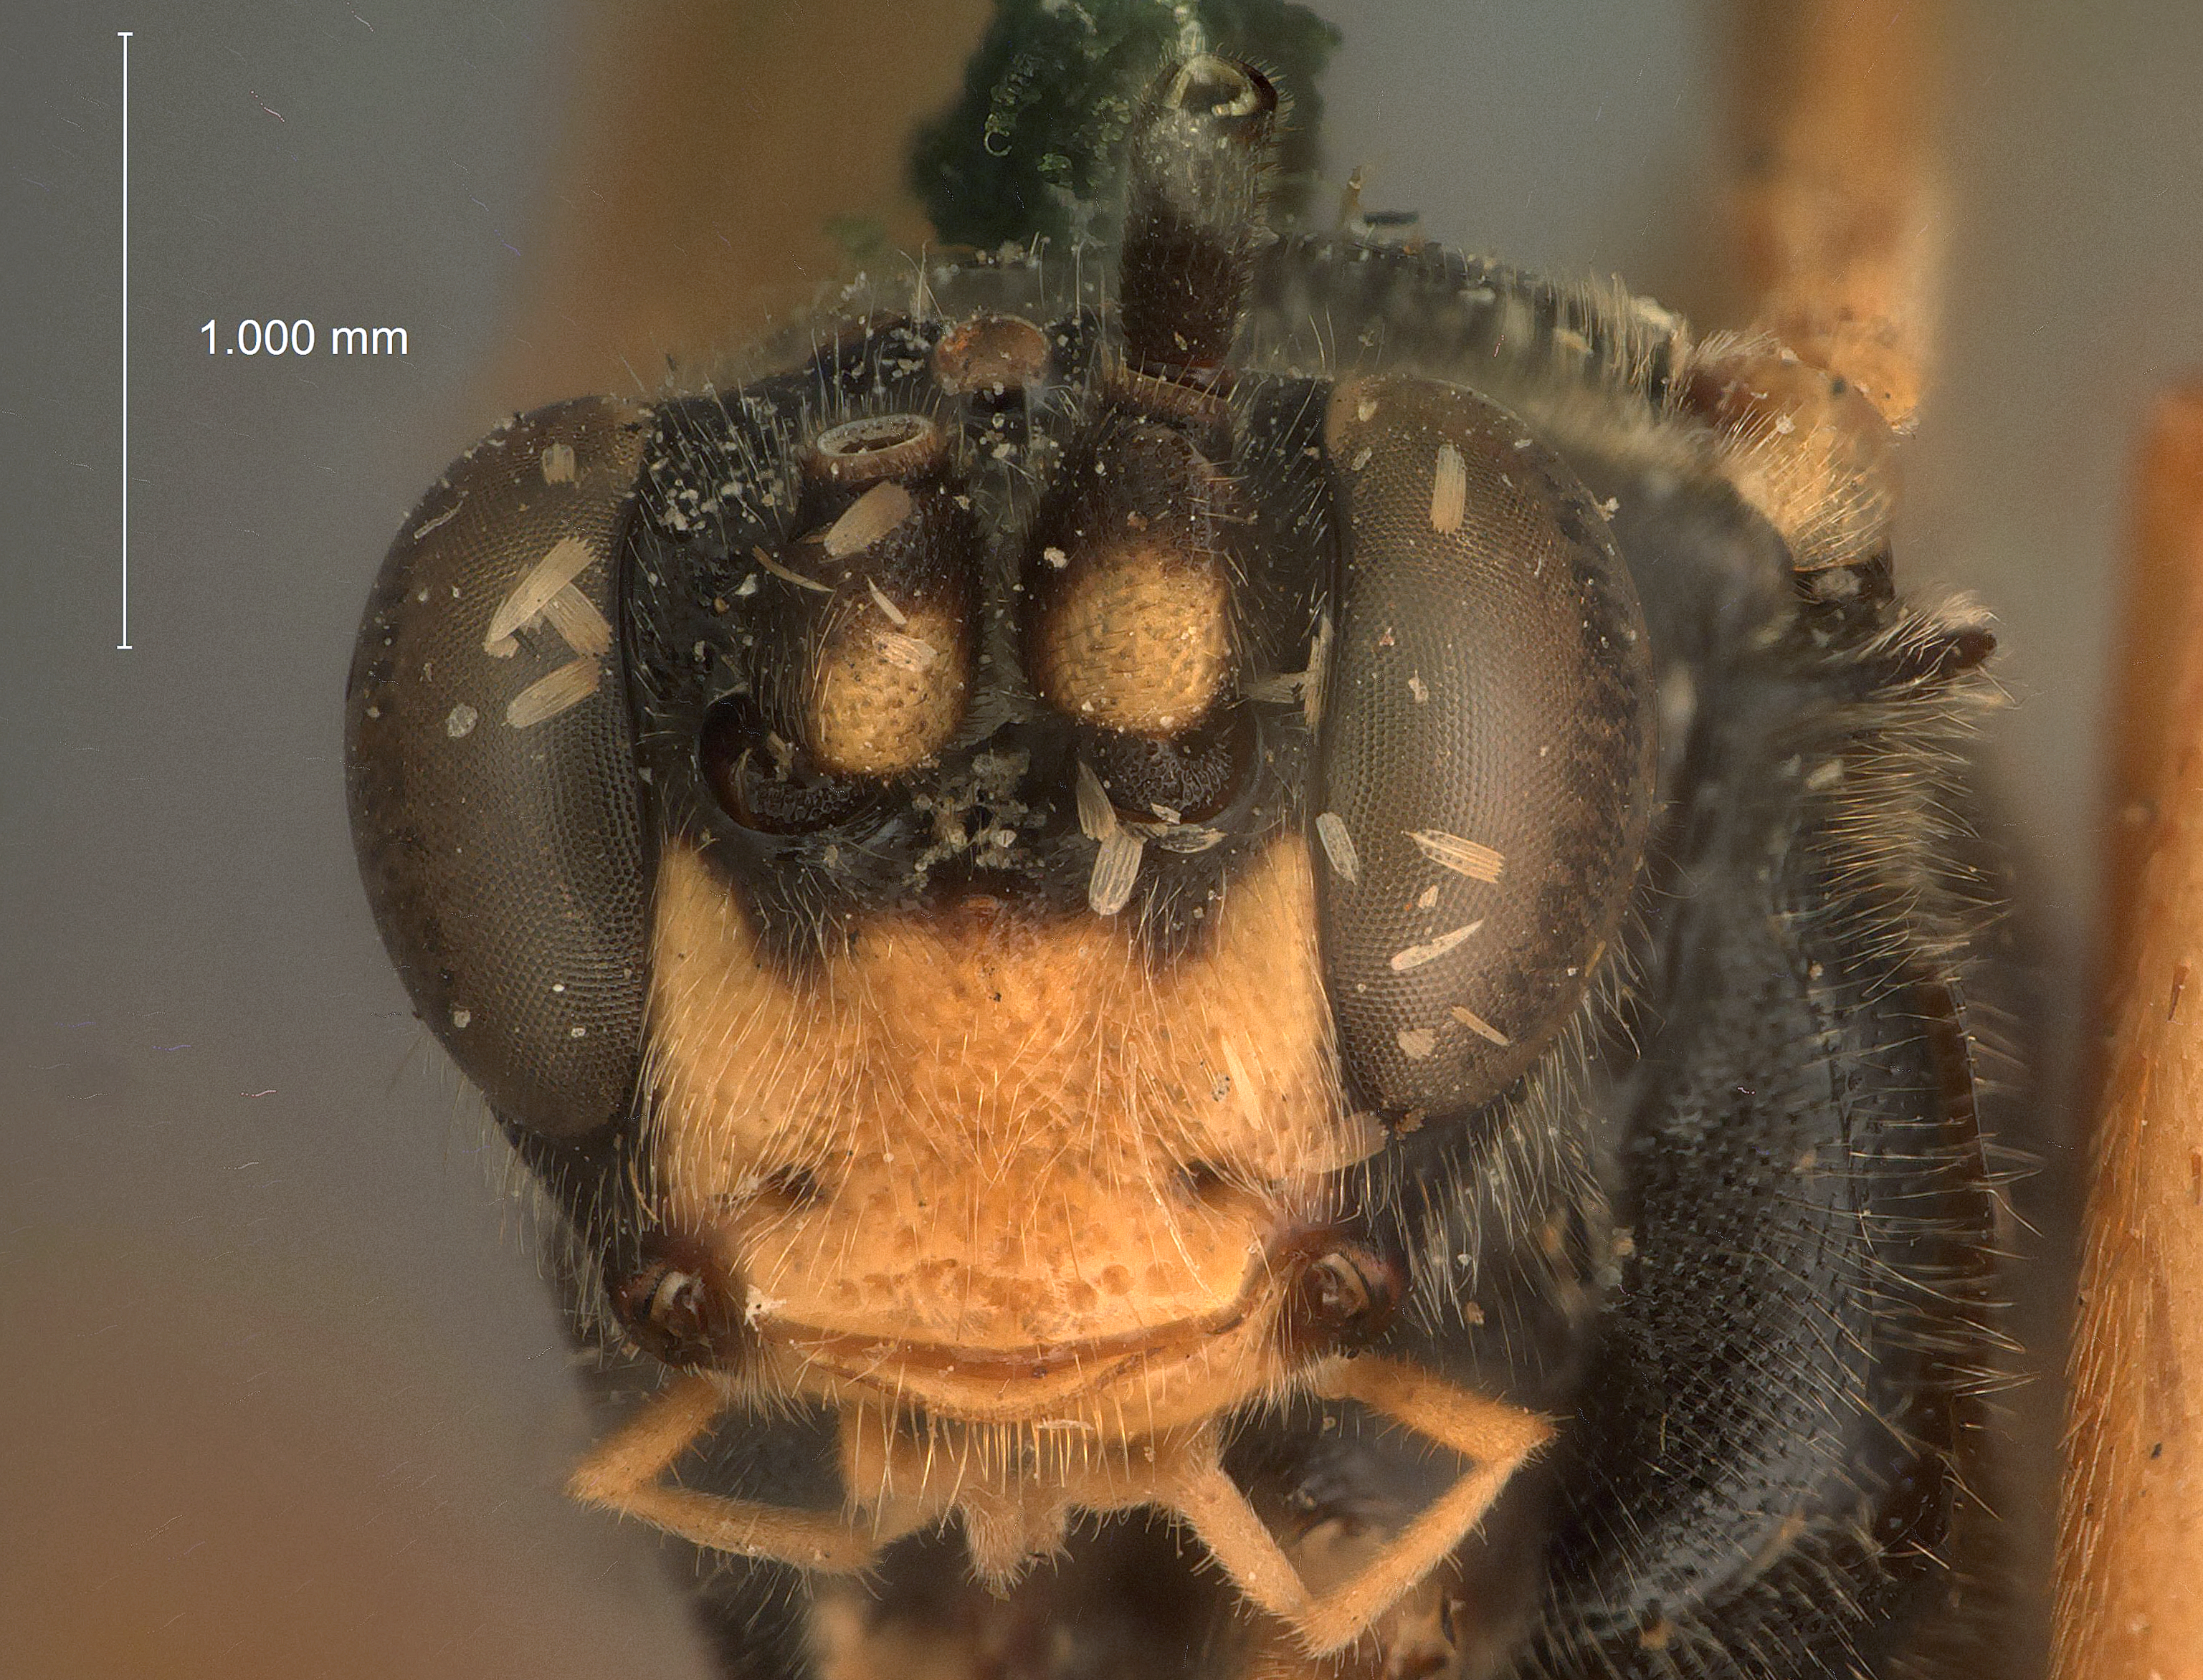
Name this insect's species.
Eristicus apicalis
